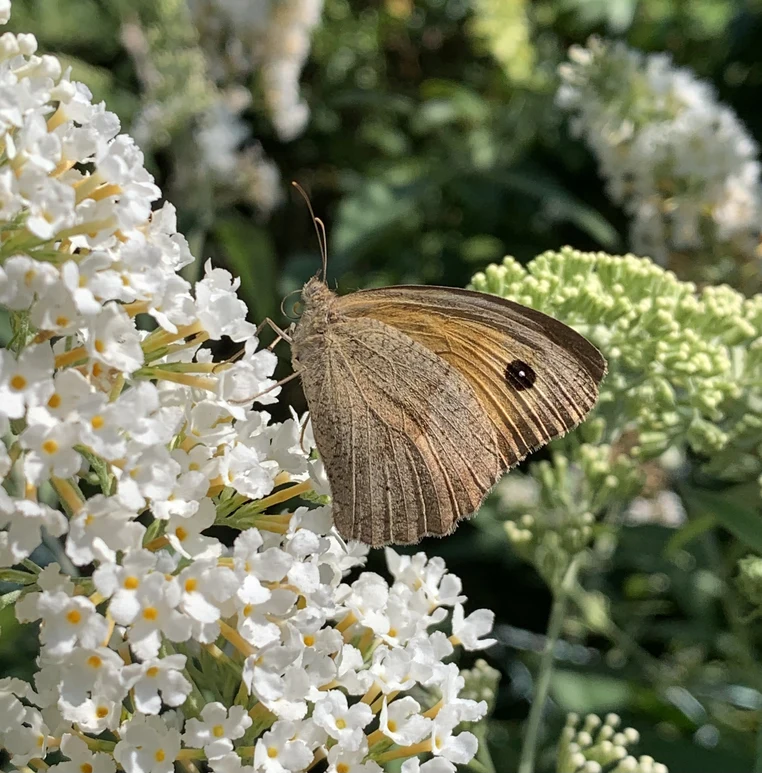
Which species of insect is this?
Maniola jurtina
